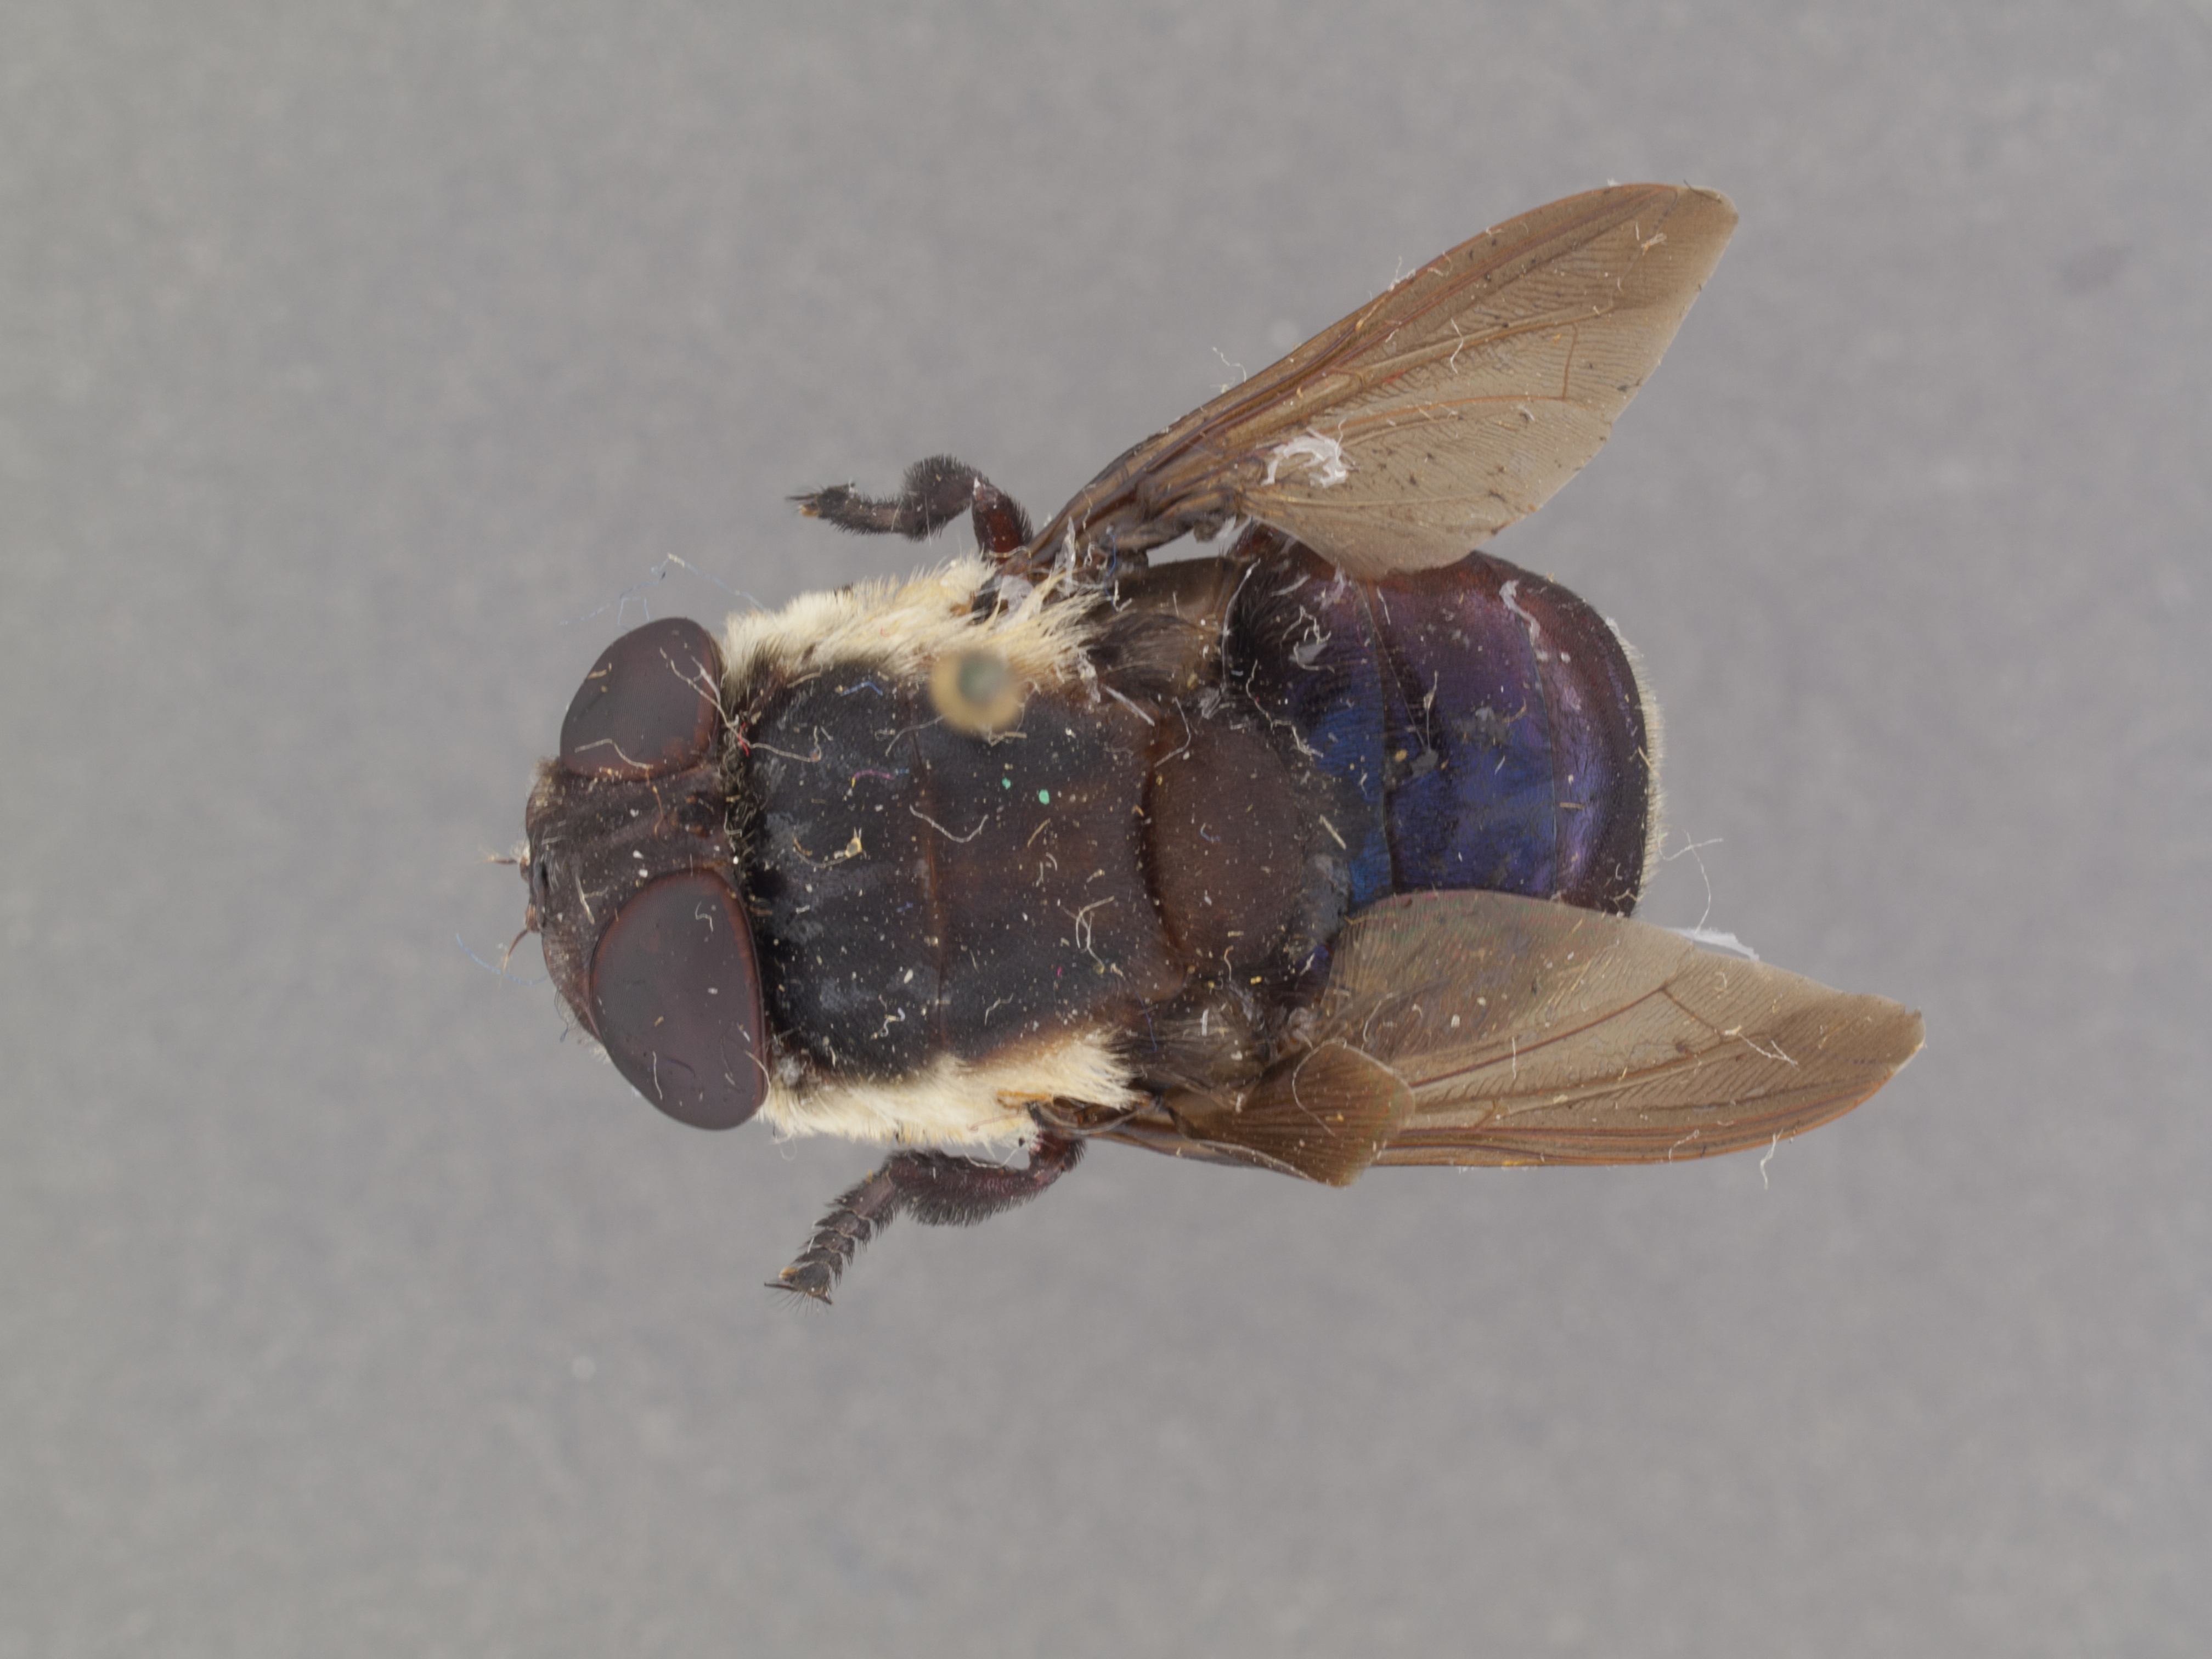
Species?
Cuterebra fontinella
